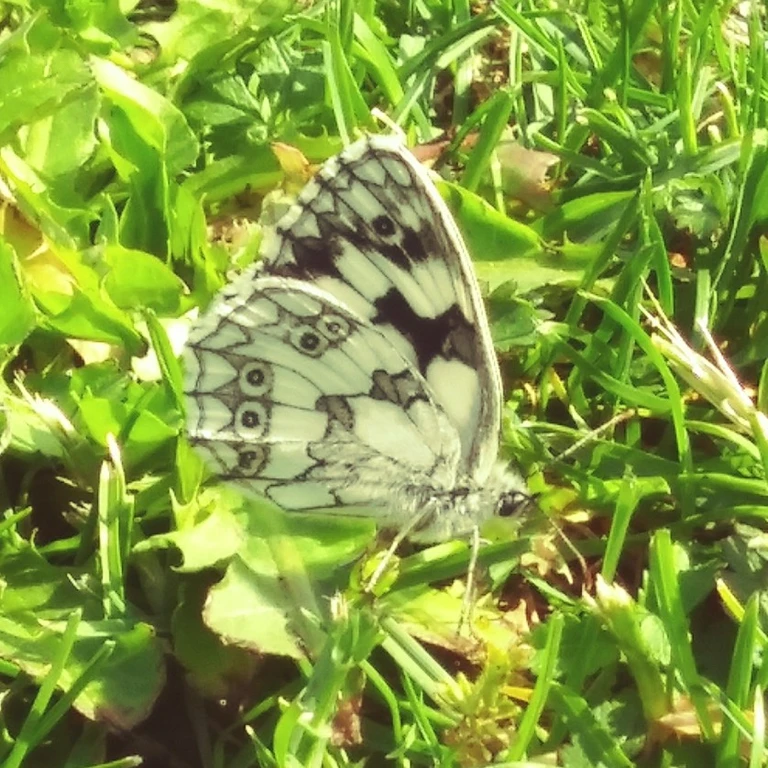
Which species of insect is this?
Melanargia galathea
